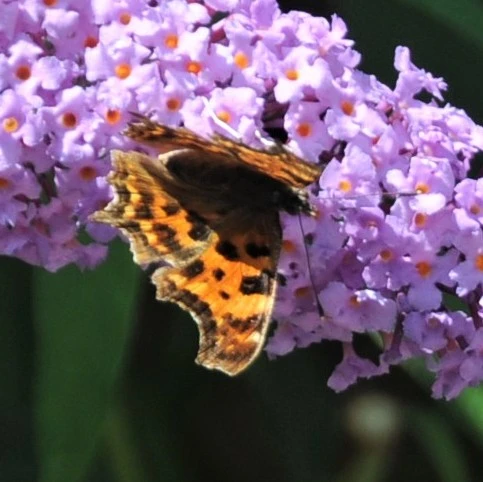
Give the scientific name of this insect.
Polygonia c-album
